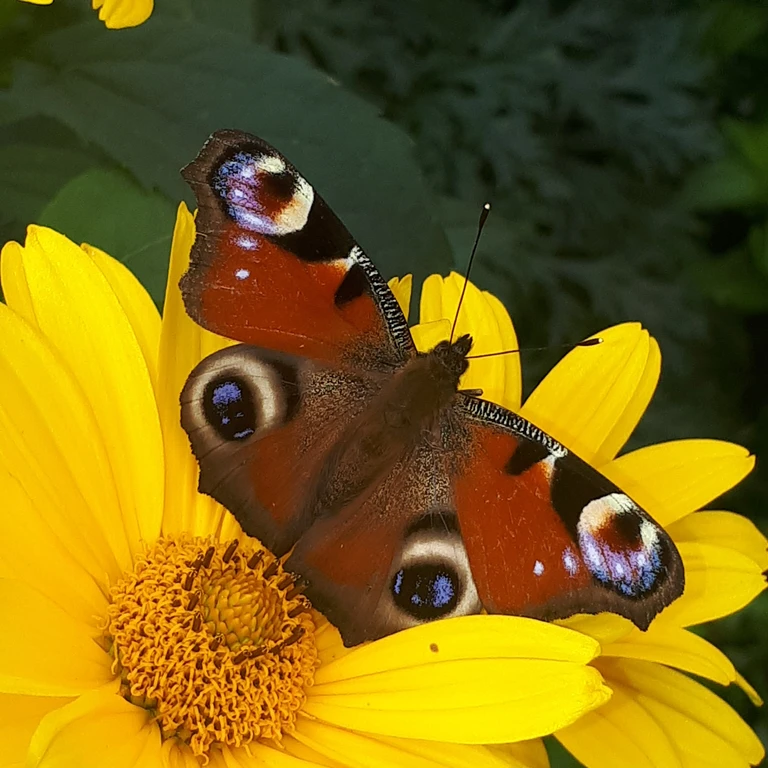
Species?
Aglais io
